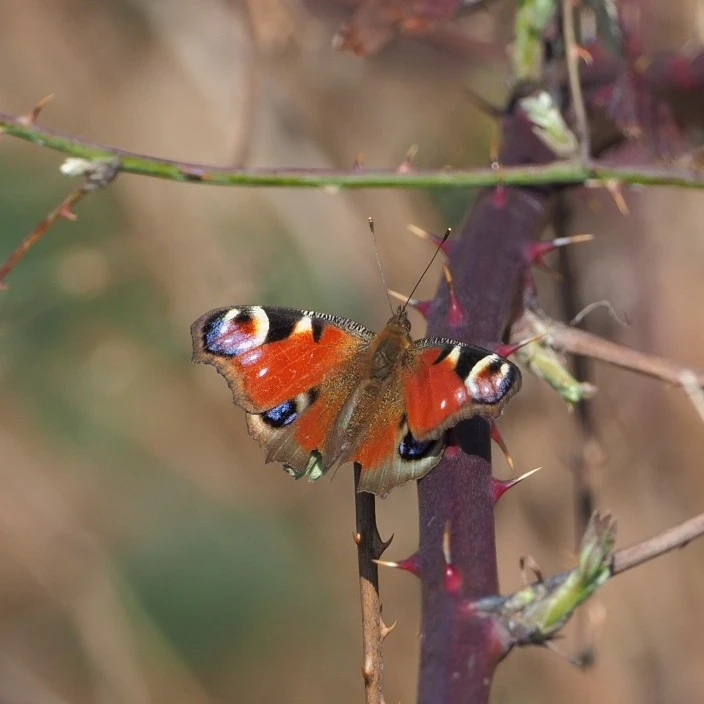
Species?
Aglais io
